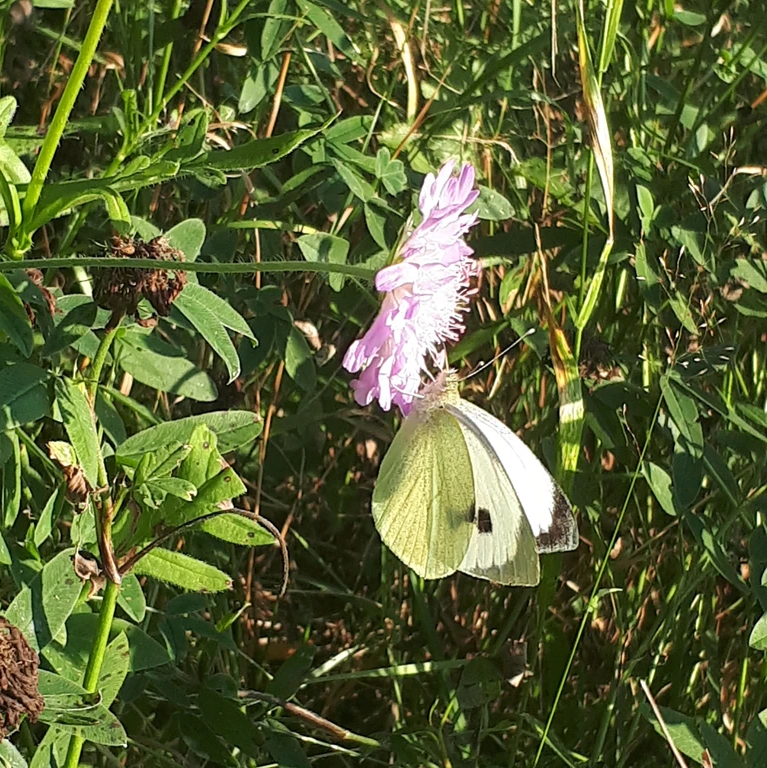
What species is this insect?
Pieris brassicae
